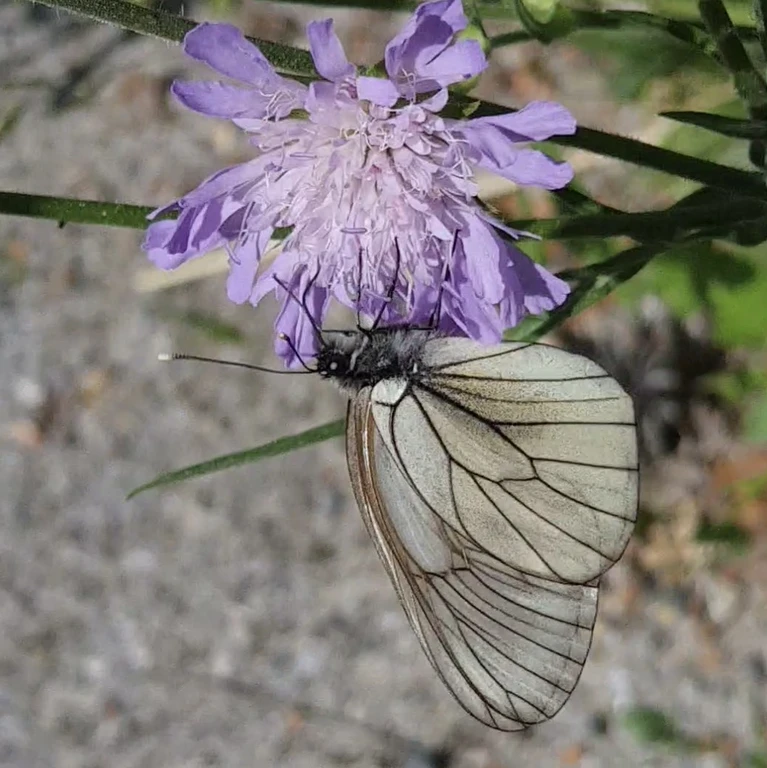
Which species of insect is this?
Aporia crataegi
